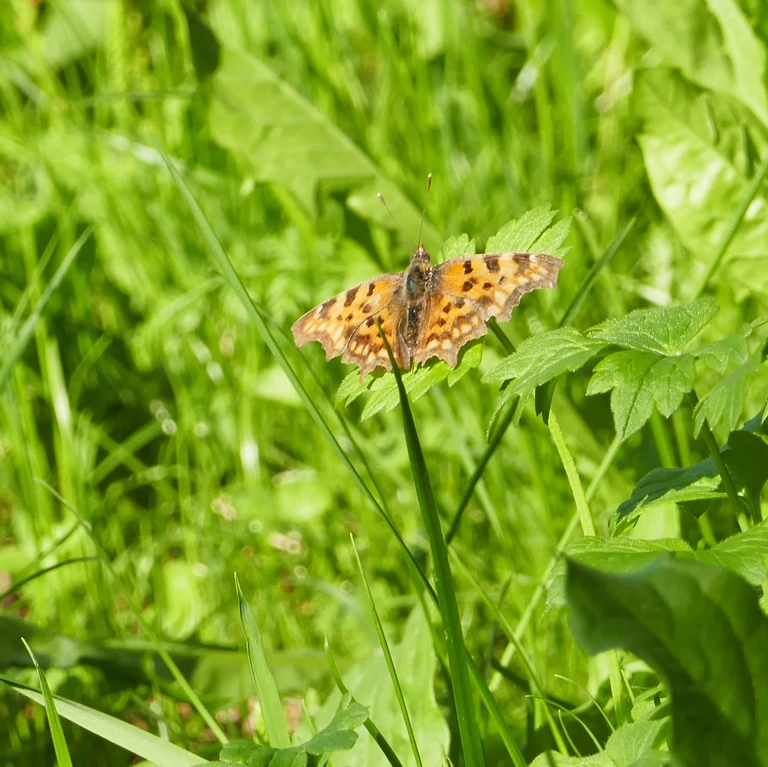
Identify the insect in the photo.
Polygonia c-album
